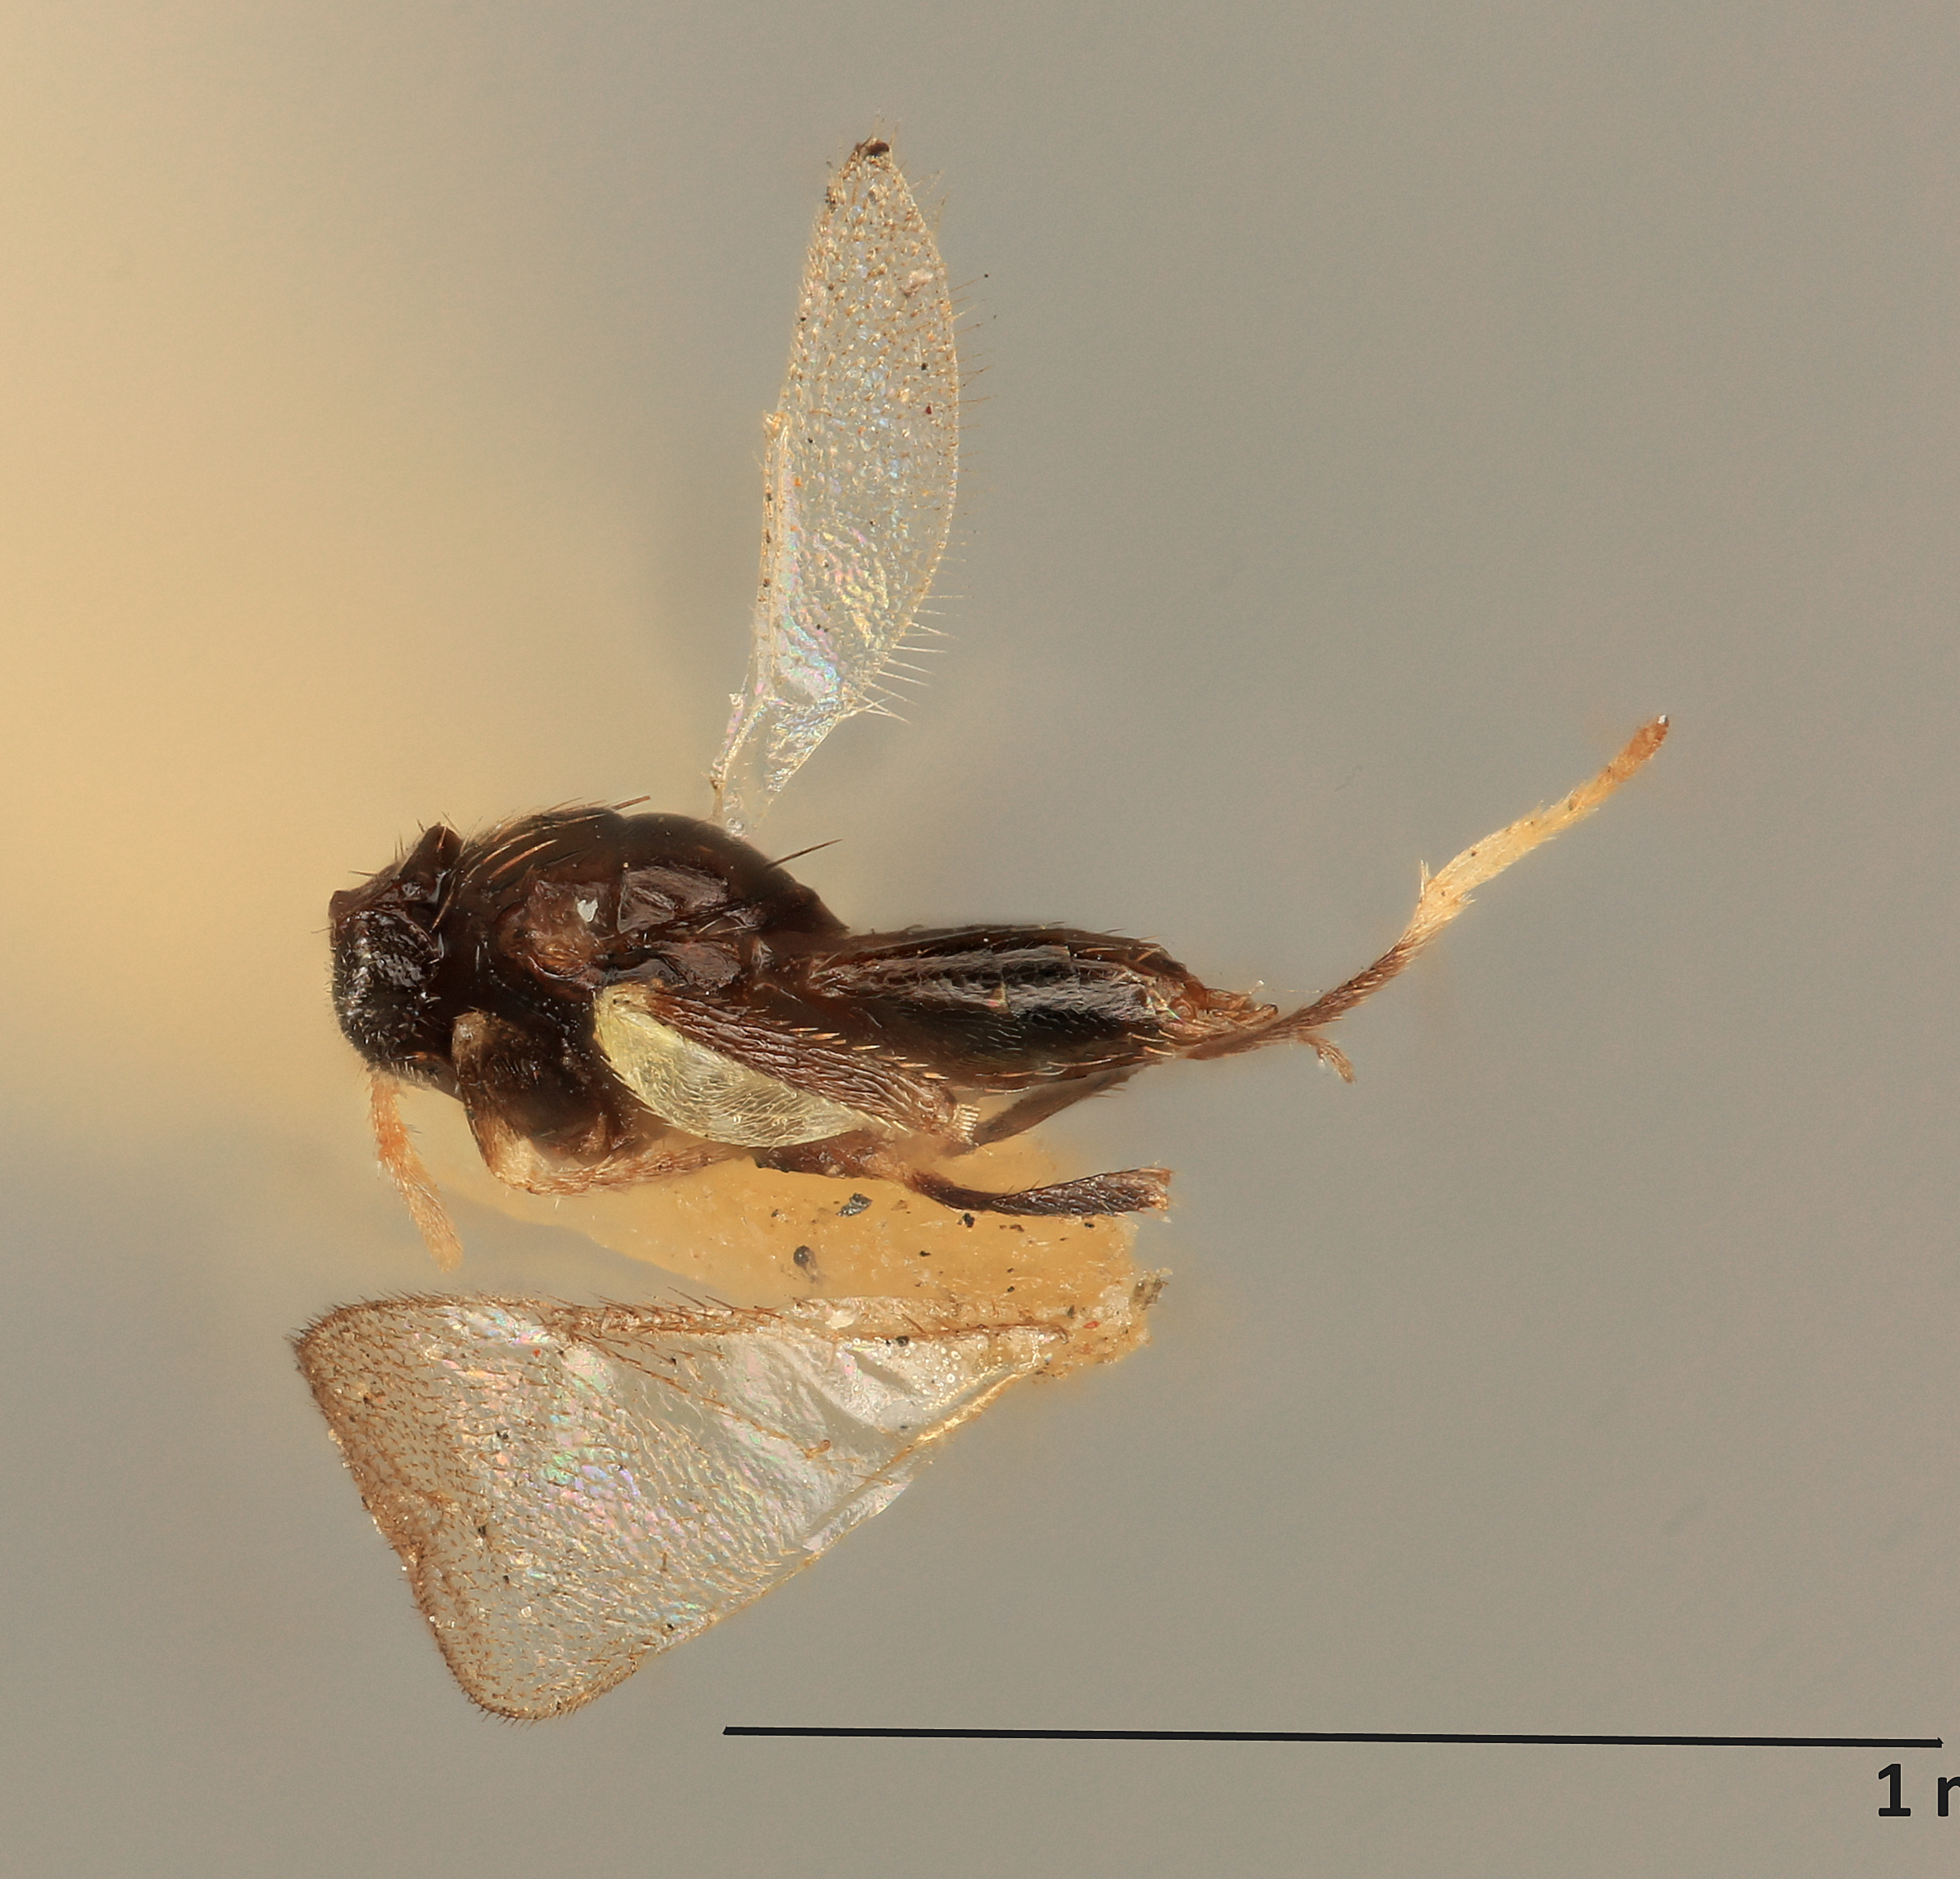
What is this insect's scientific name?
Aphelinus sanborniae
